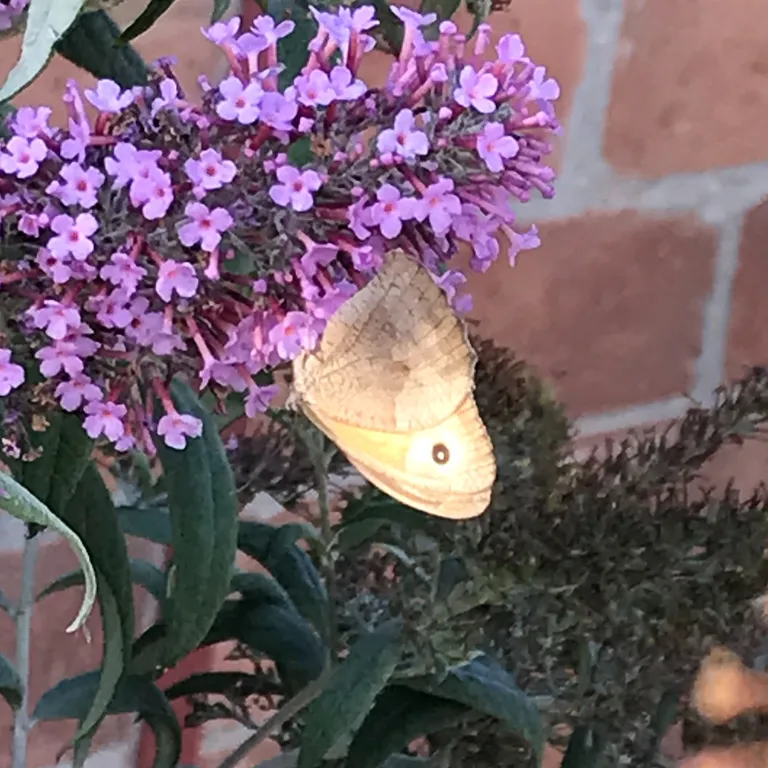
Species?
Maniola jurtina
